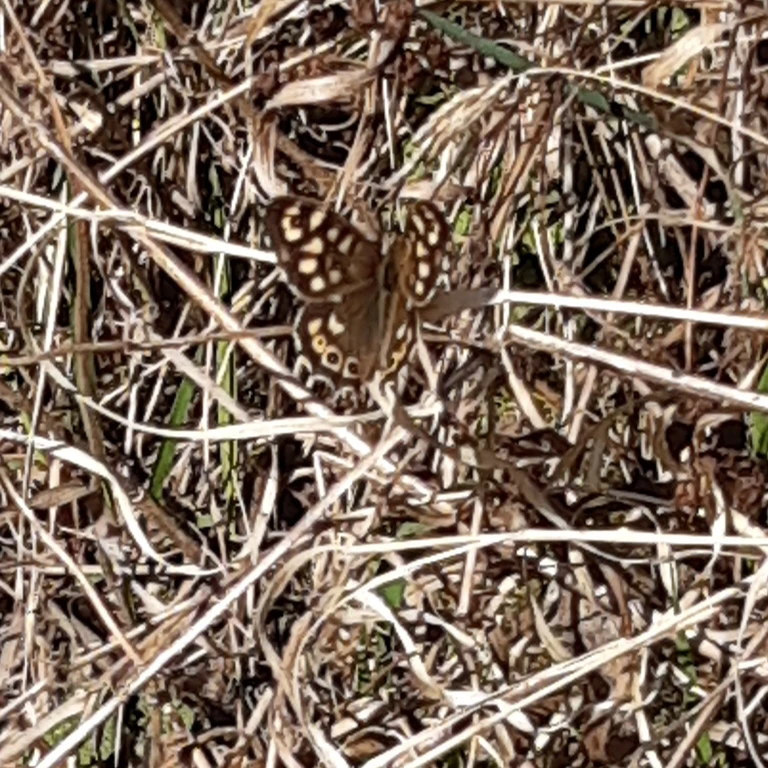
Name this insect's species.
Pararge aegeria
